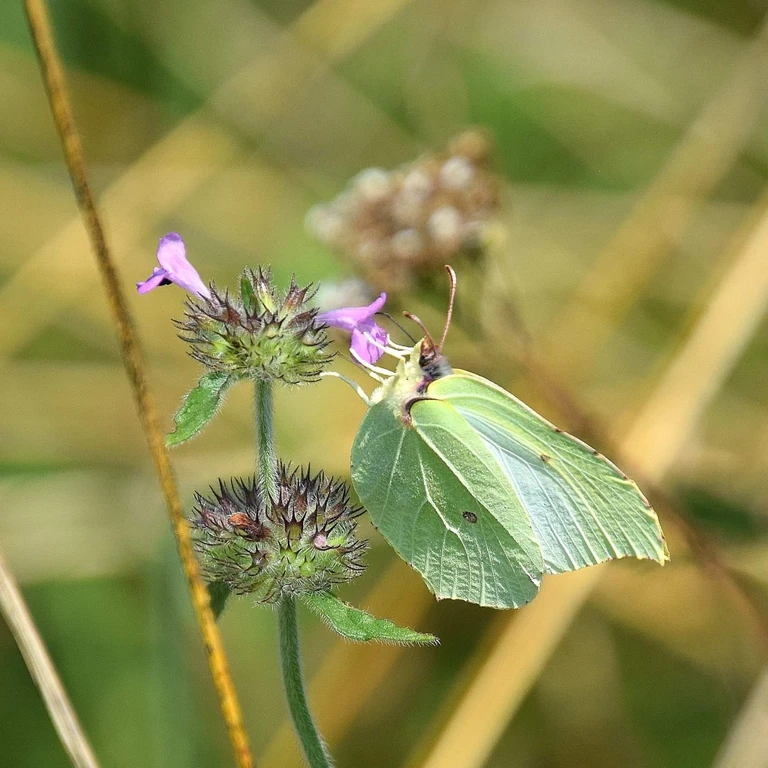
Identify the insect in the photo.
Gonepteryx rhamni
